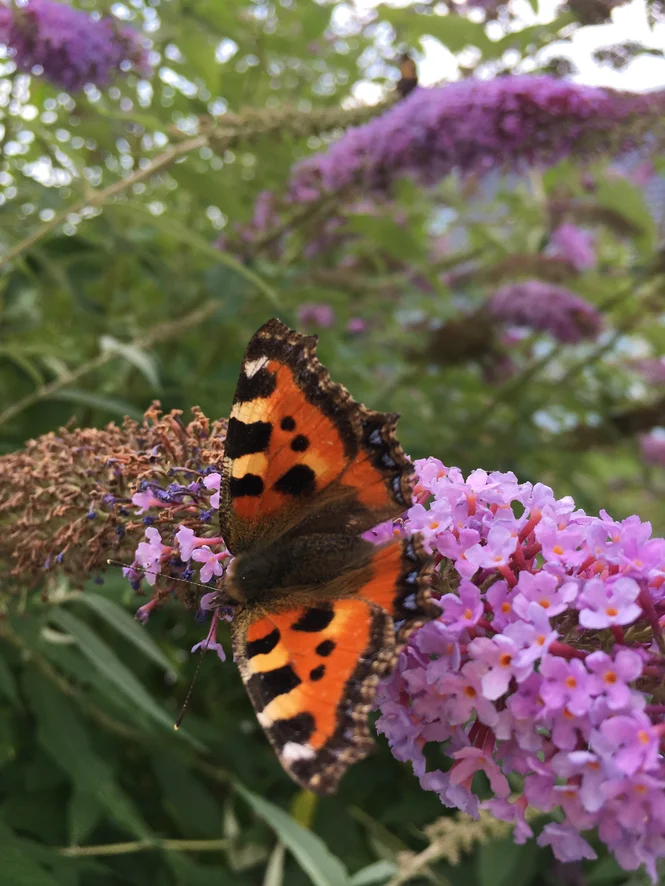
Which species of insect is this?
Aglais urticae
